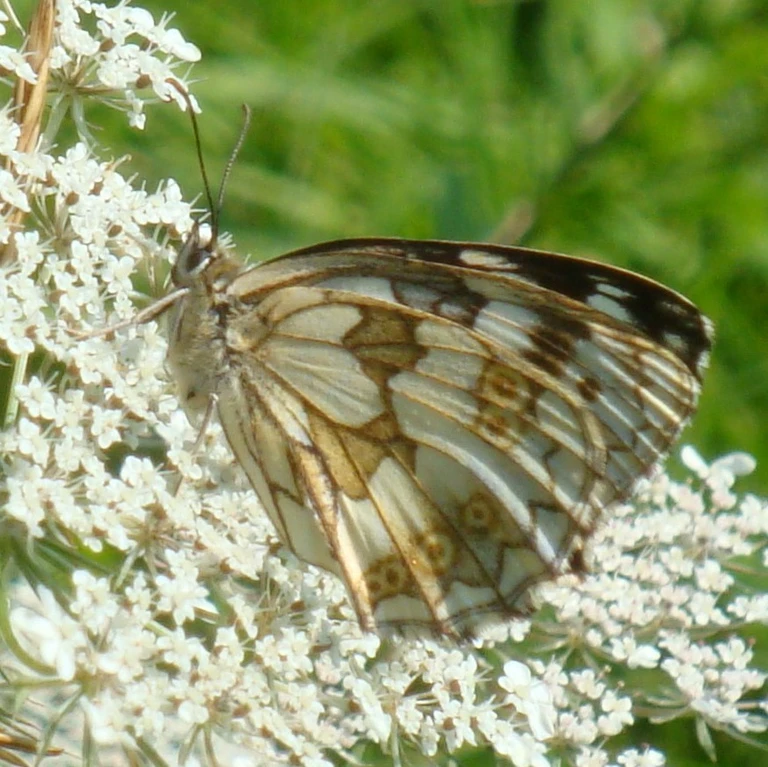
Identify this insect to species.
Melanargia galathea
